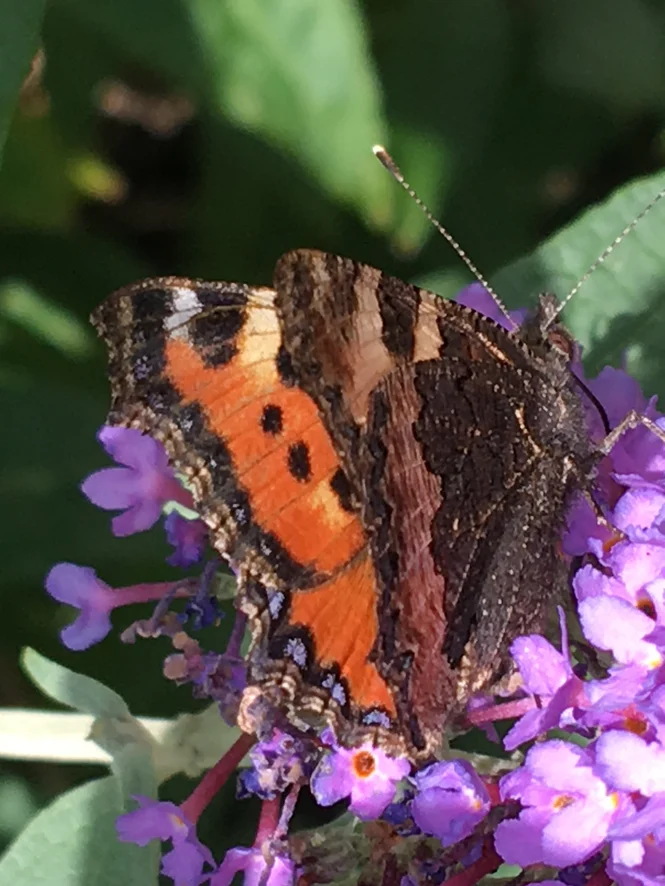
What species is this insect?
Aglais urticae
